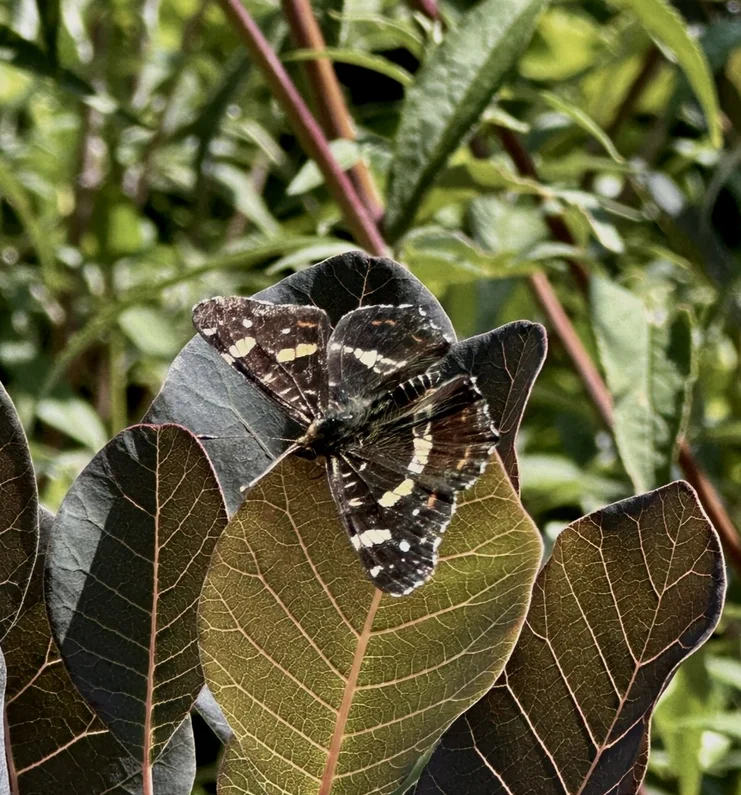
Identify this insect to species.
Araschnia levana
